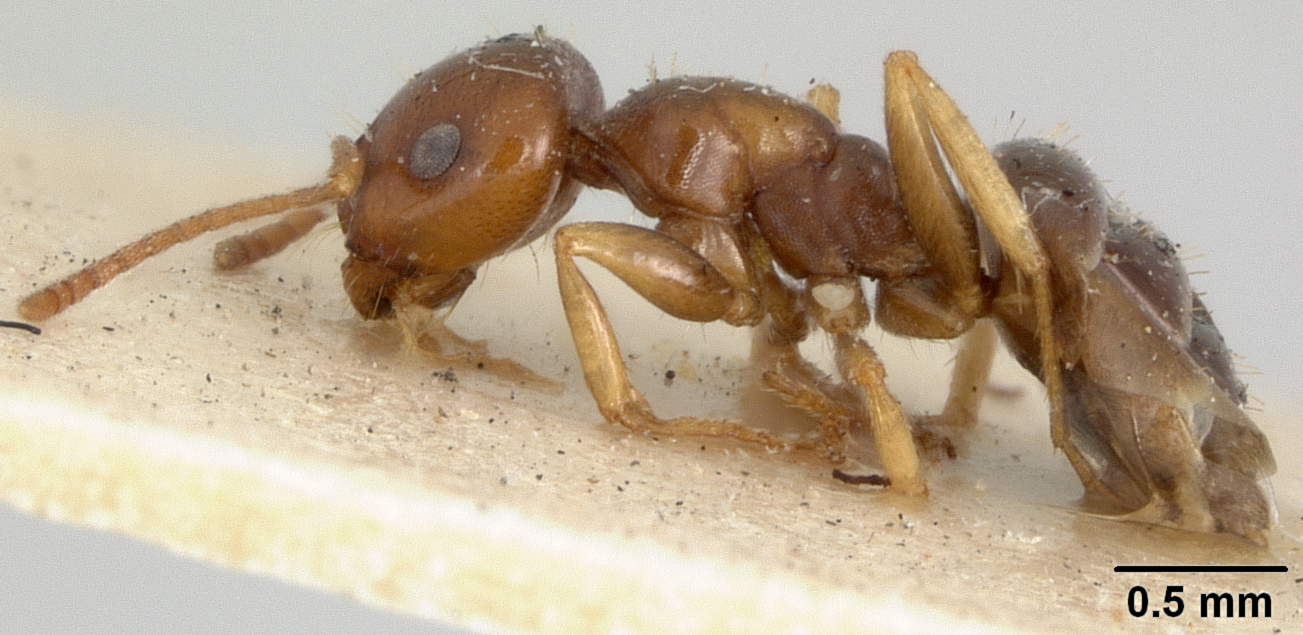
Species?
Melophorus fieldi
